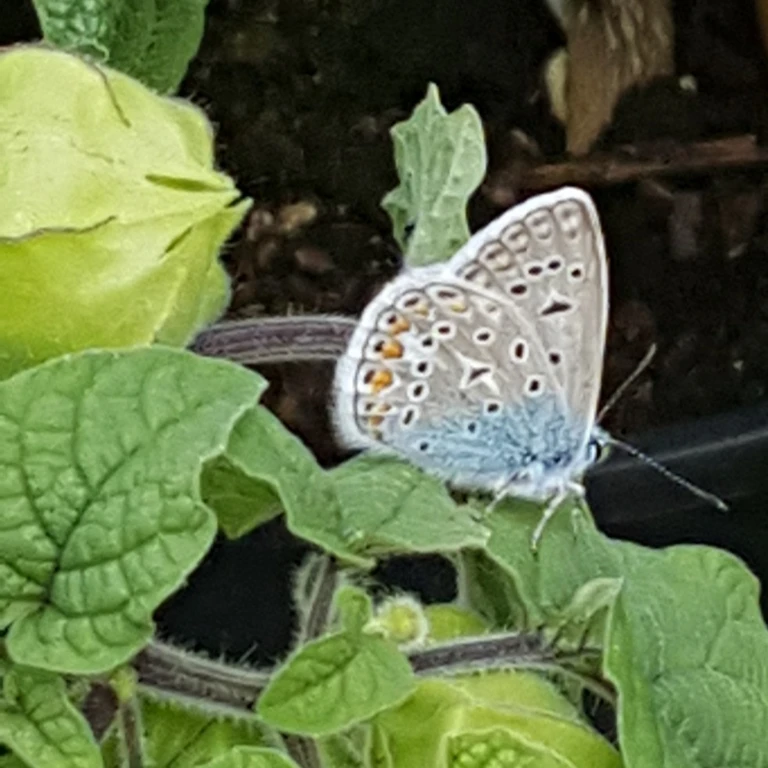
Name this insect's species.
Polyommatus icarus
